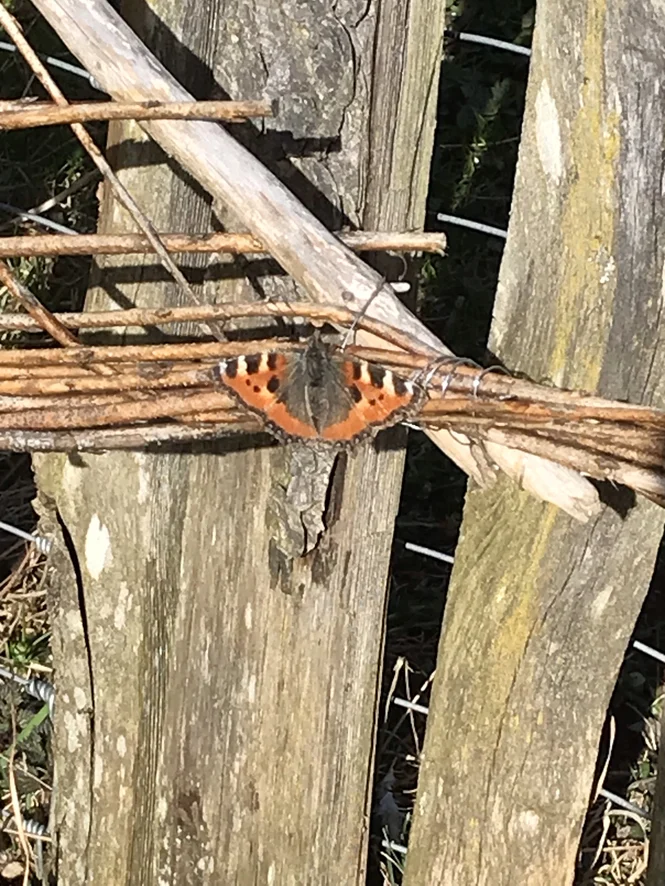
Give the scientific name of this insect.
Aglais urticae
